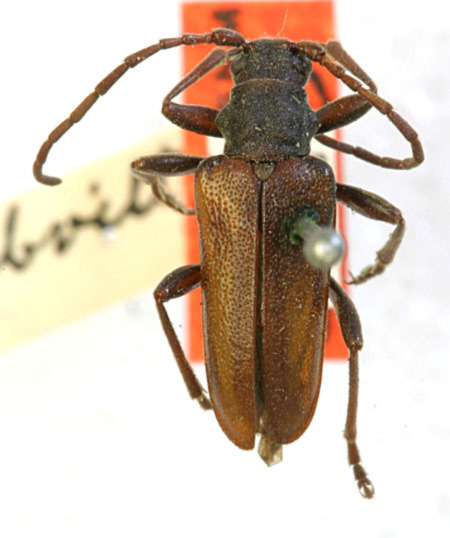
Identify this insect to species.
Neanthophylax subvittatus (also Anthophilax subvittata)
